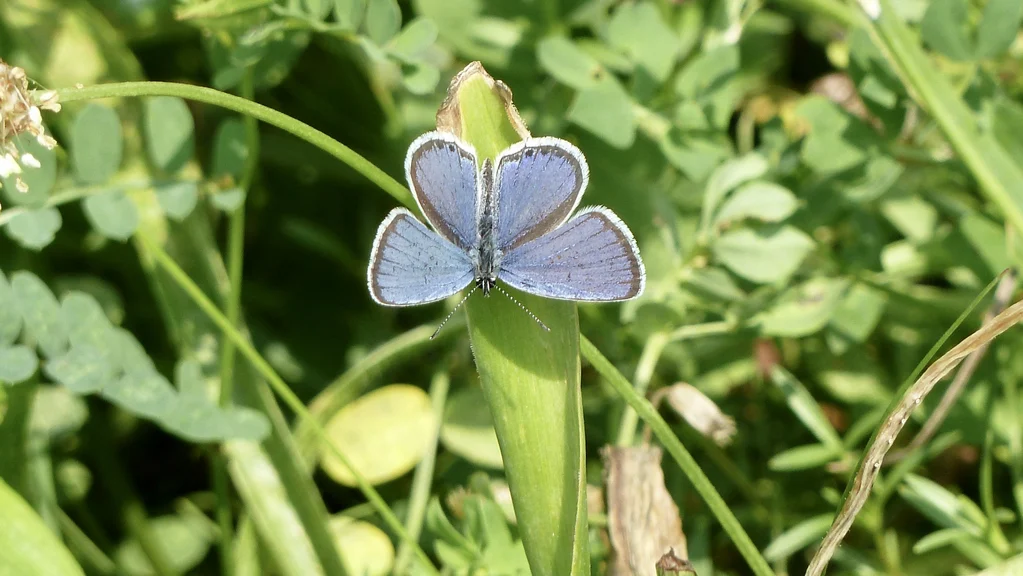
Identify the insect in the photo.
Cupido argiades (also Elkalyce argiades)
